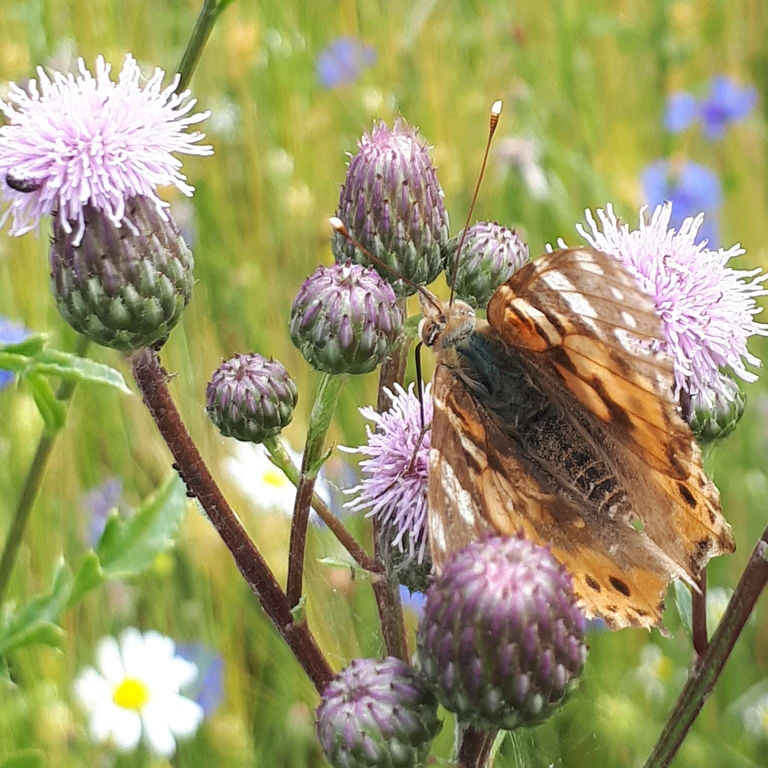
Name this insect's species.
Vanessa cardui
